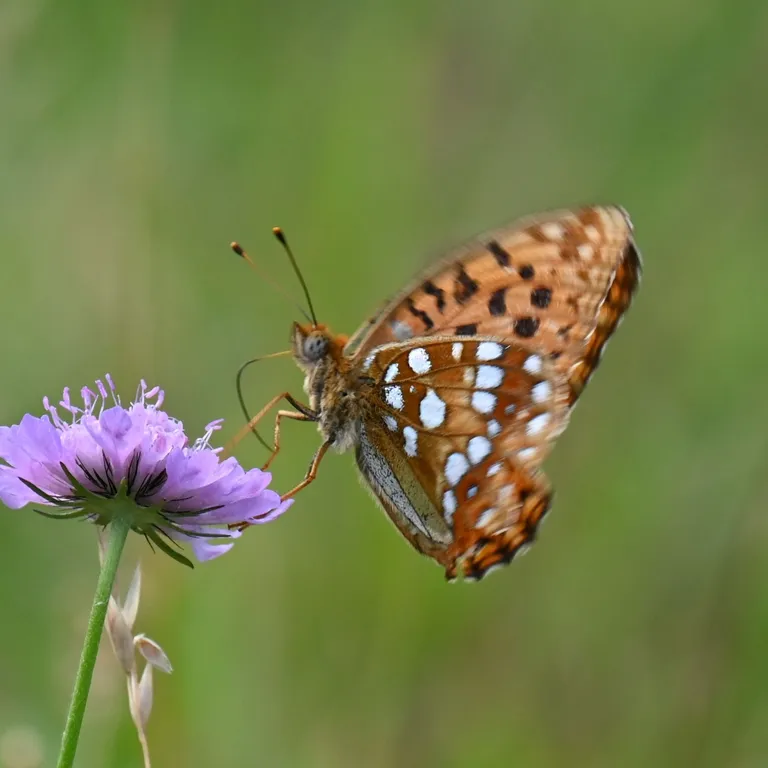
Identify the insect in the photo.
Fabriciana adippe
